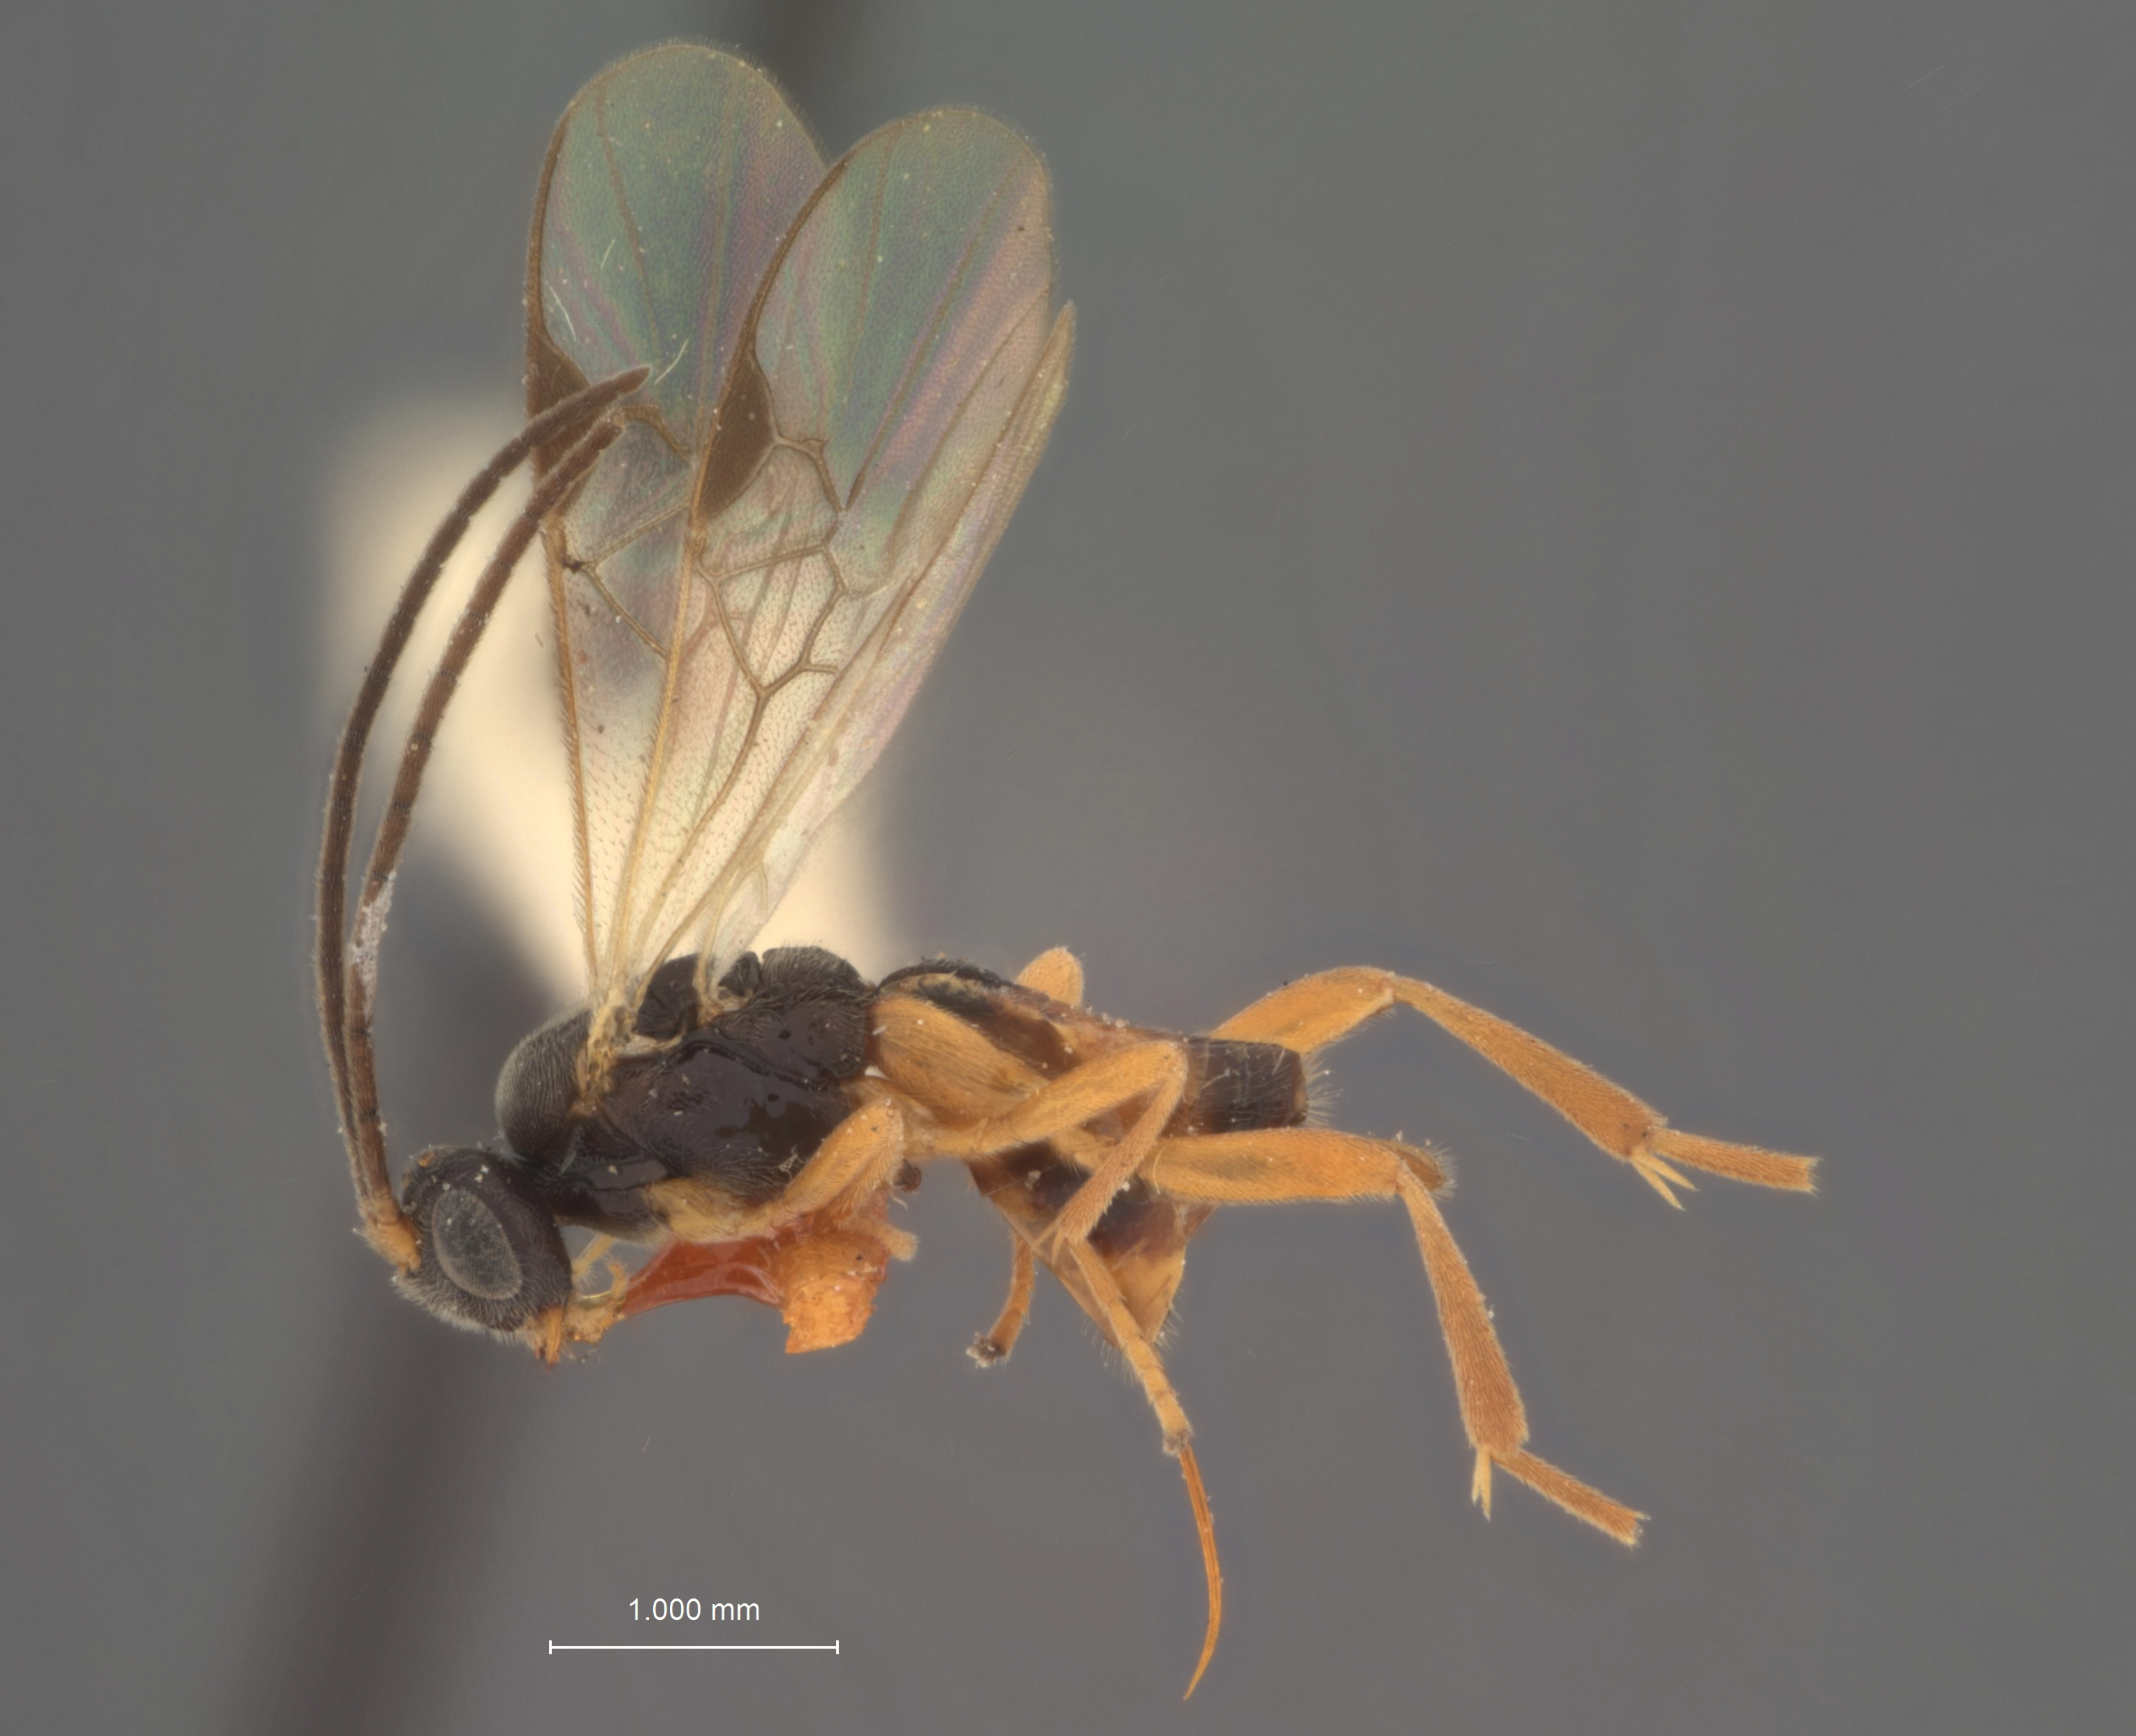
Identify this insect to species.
Apanteles cinctiformis
